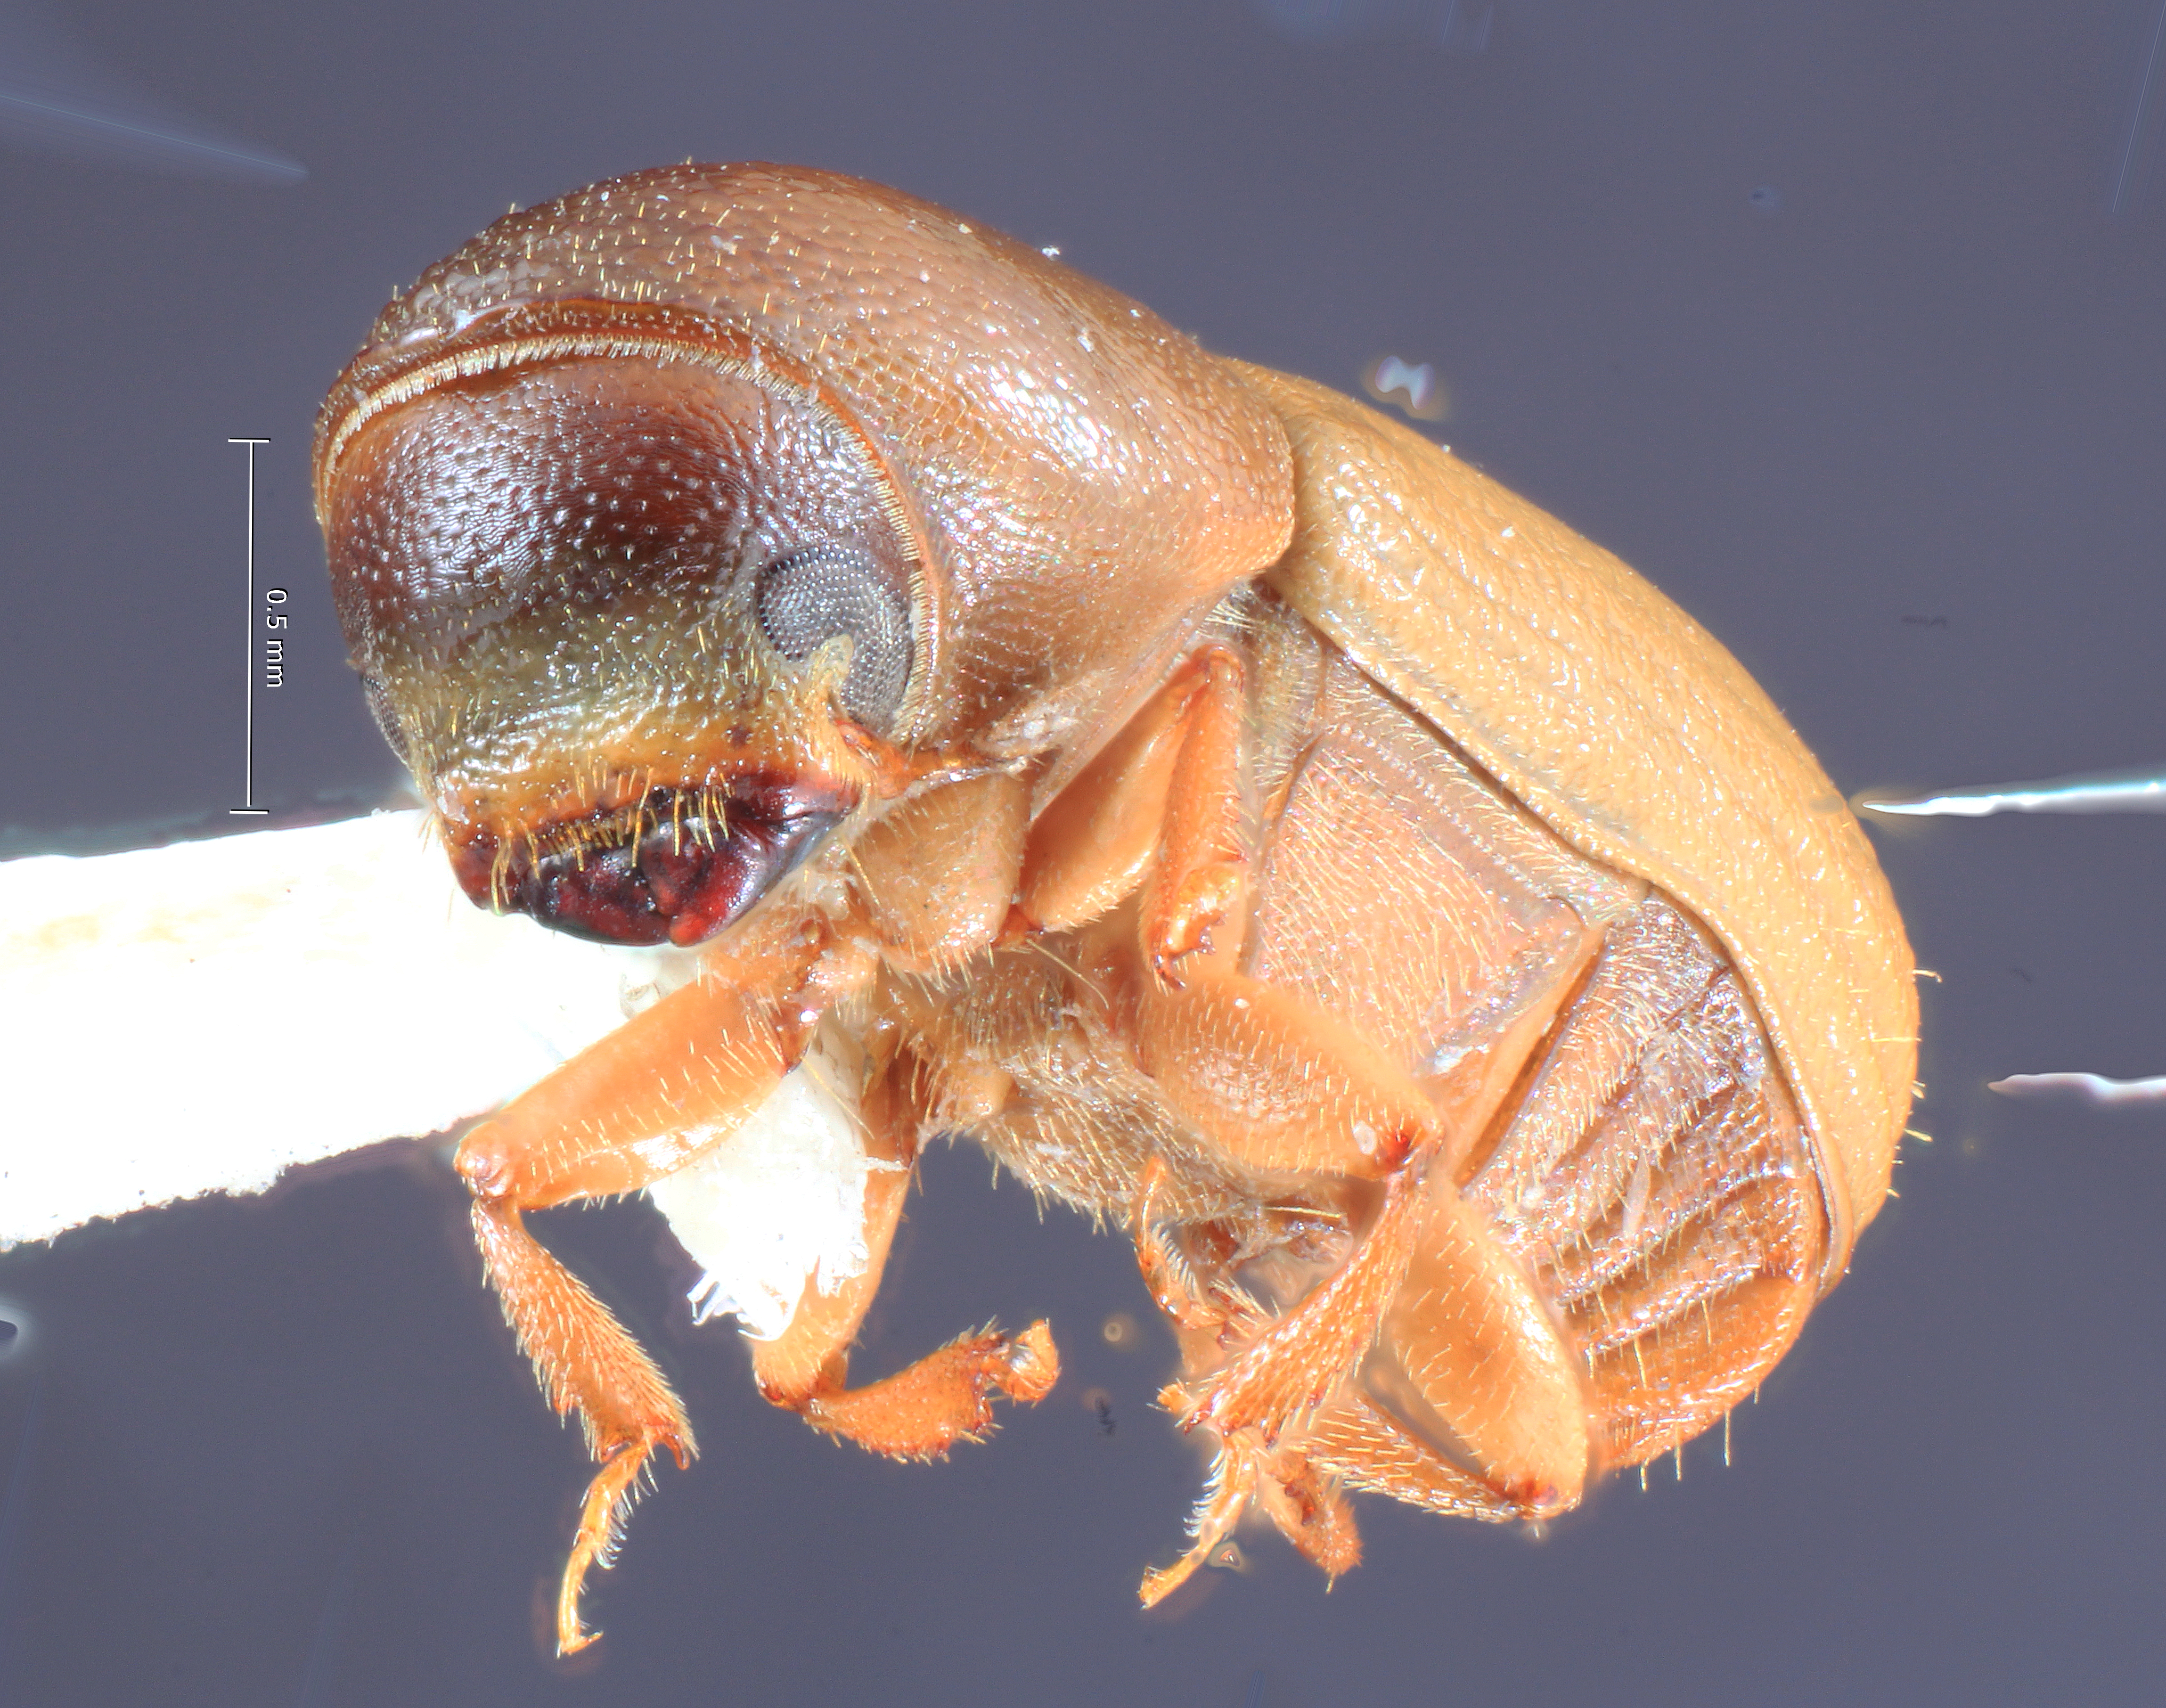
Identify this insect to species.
Dendroterus defectus
